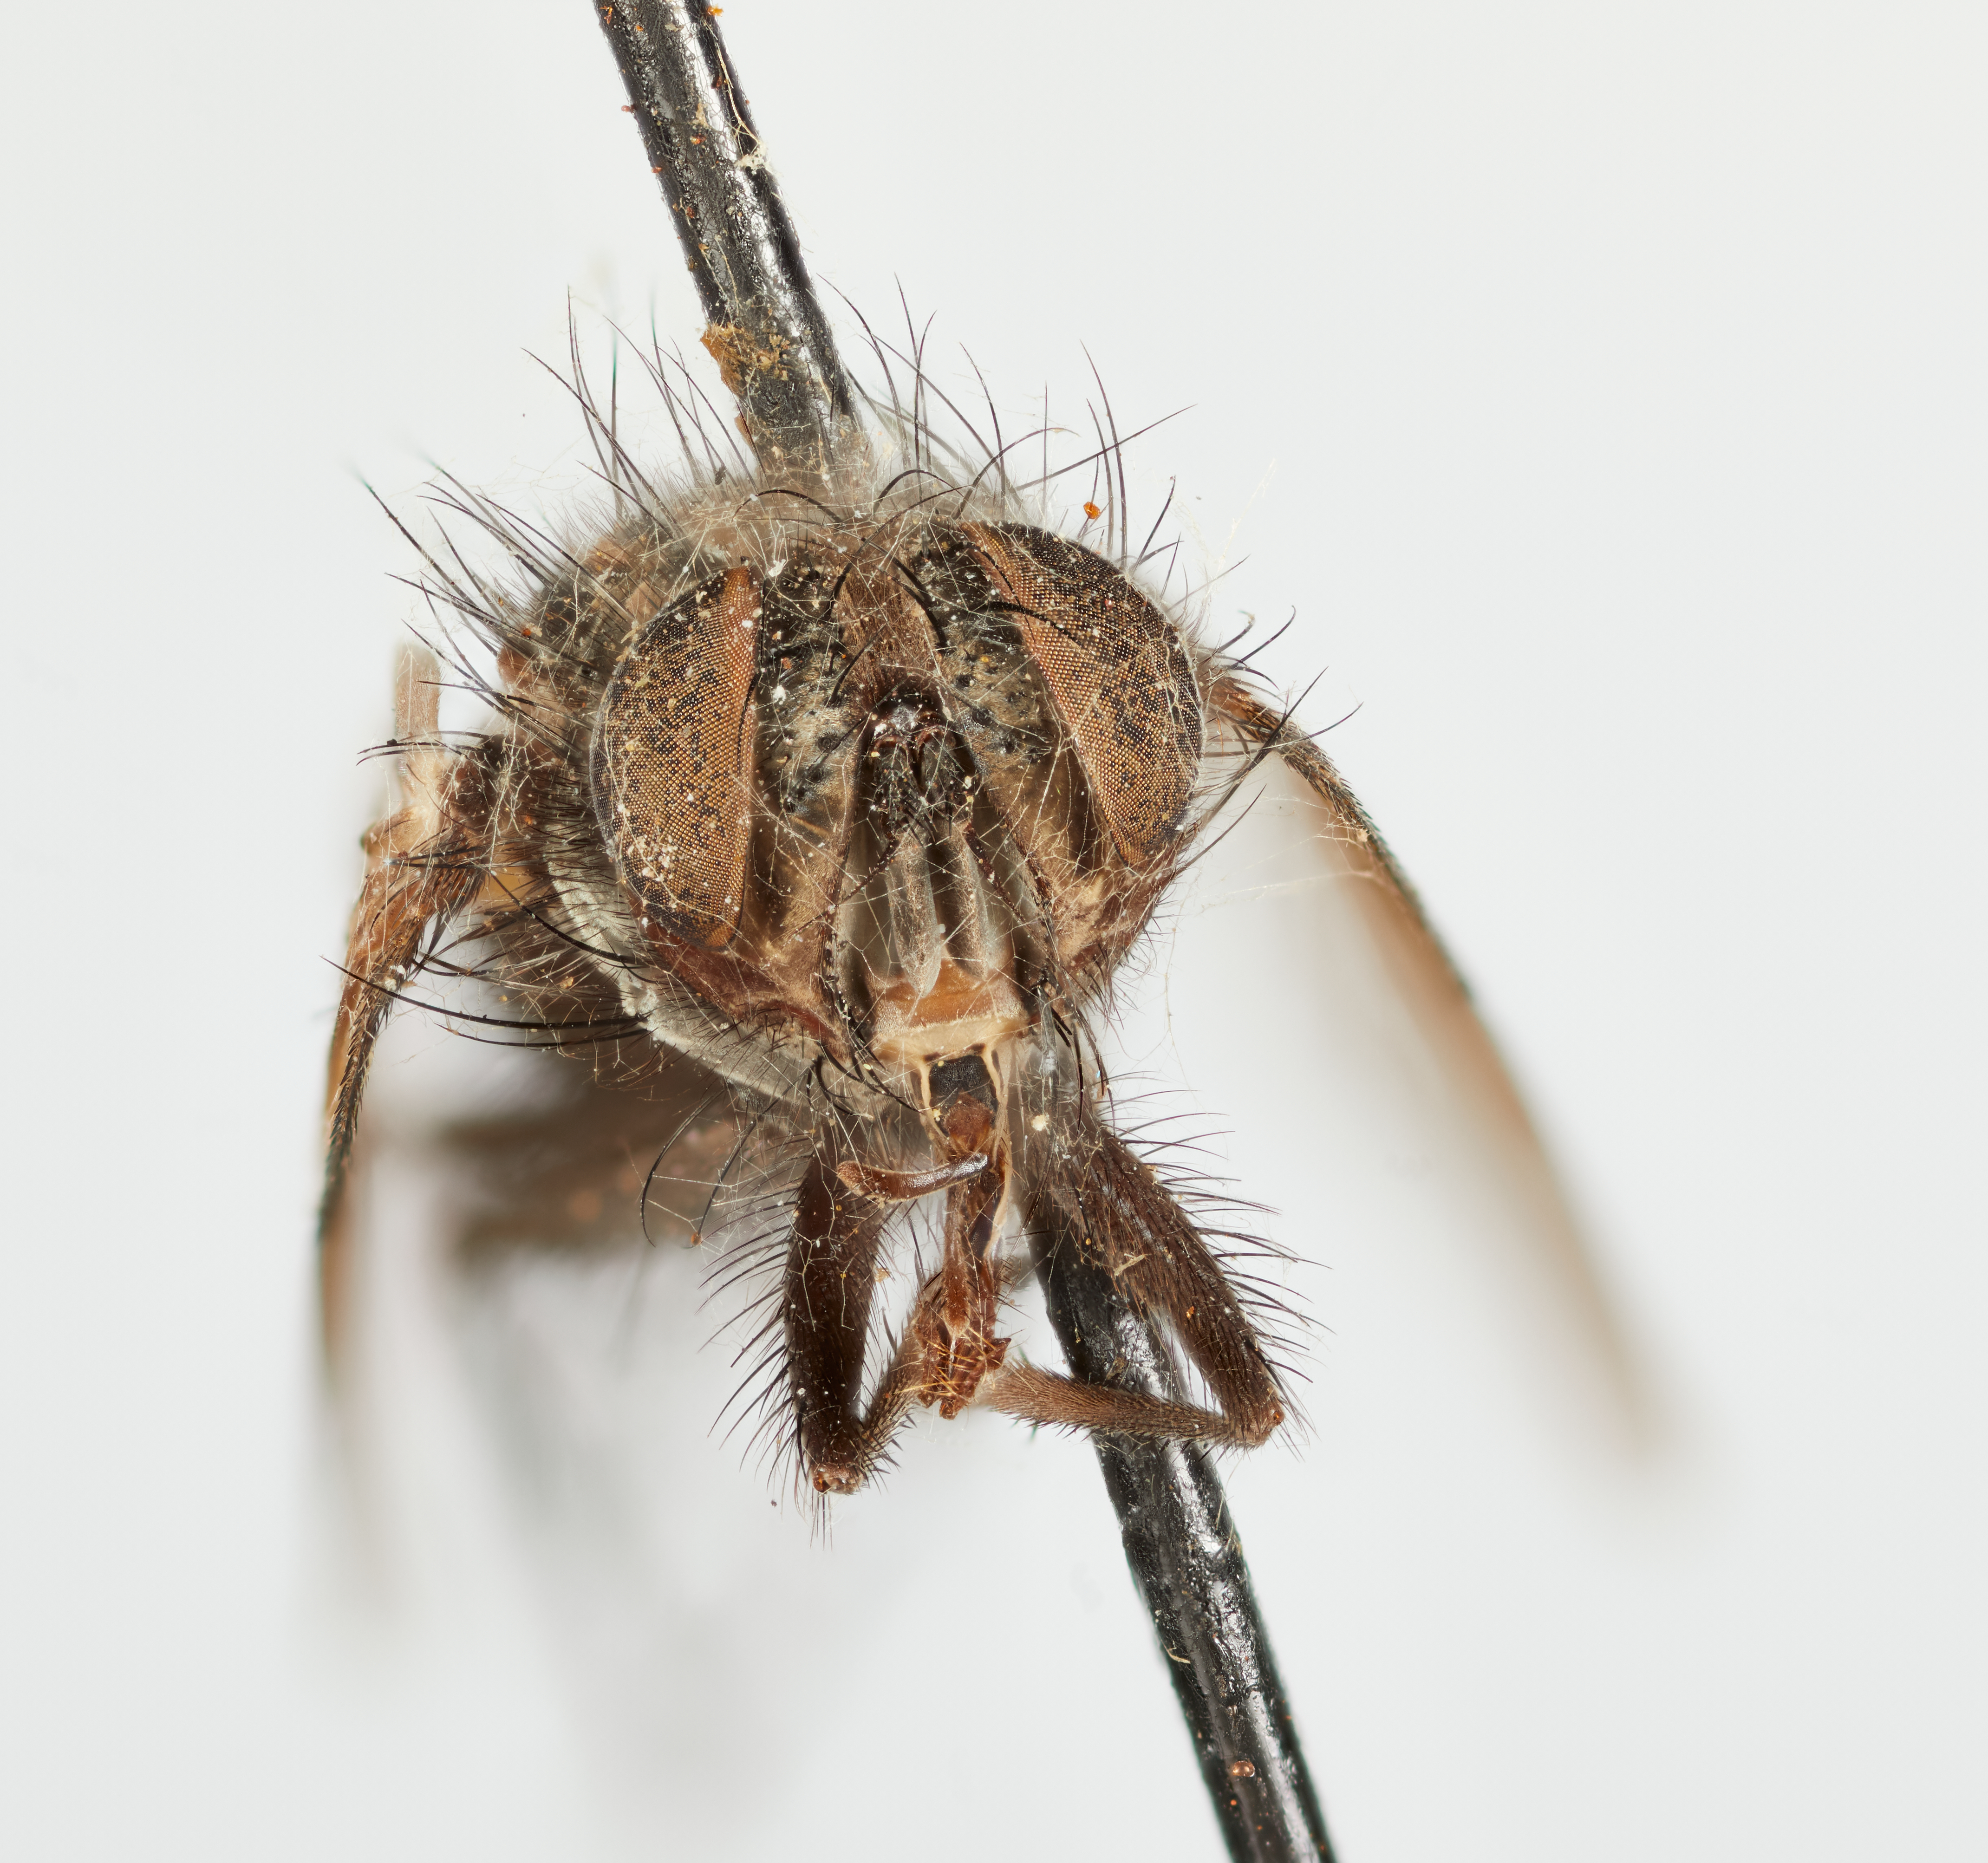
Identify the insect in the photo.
Myiopharus subaeneus
